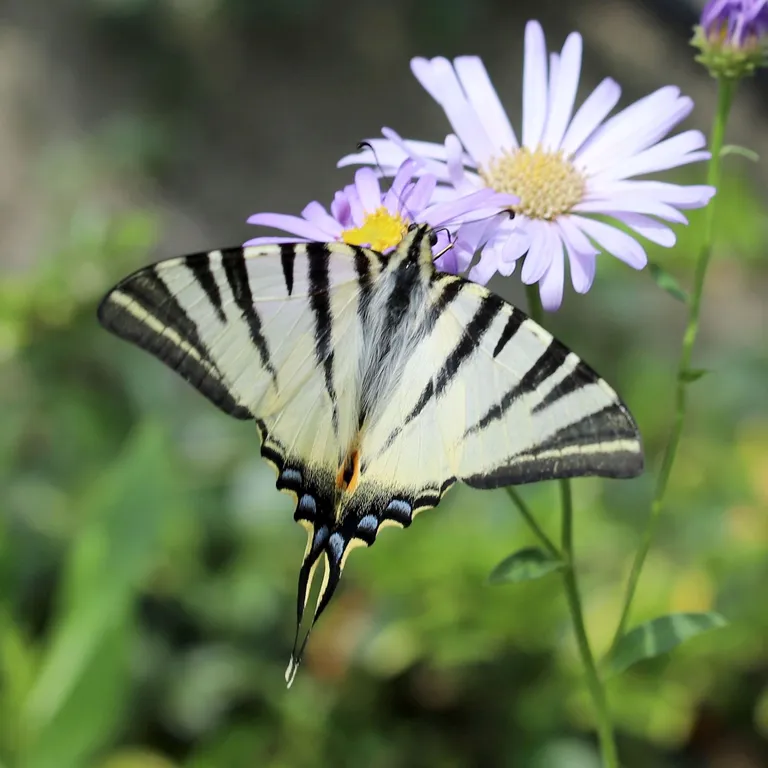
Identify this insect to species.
Iphiclides podalirius
